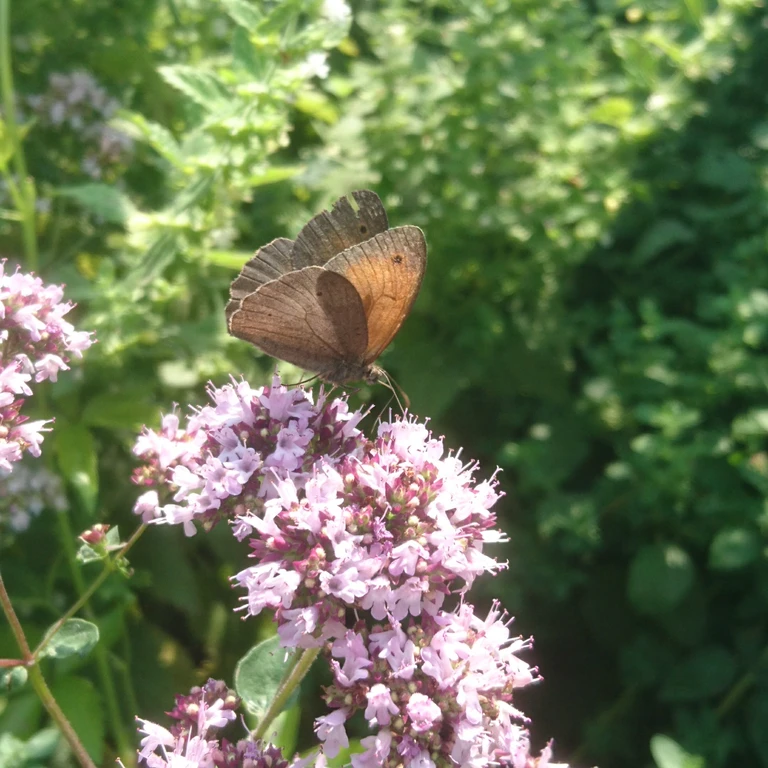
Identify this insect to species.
Maniola jurtina
